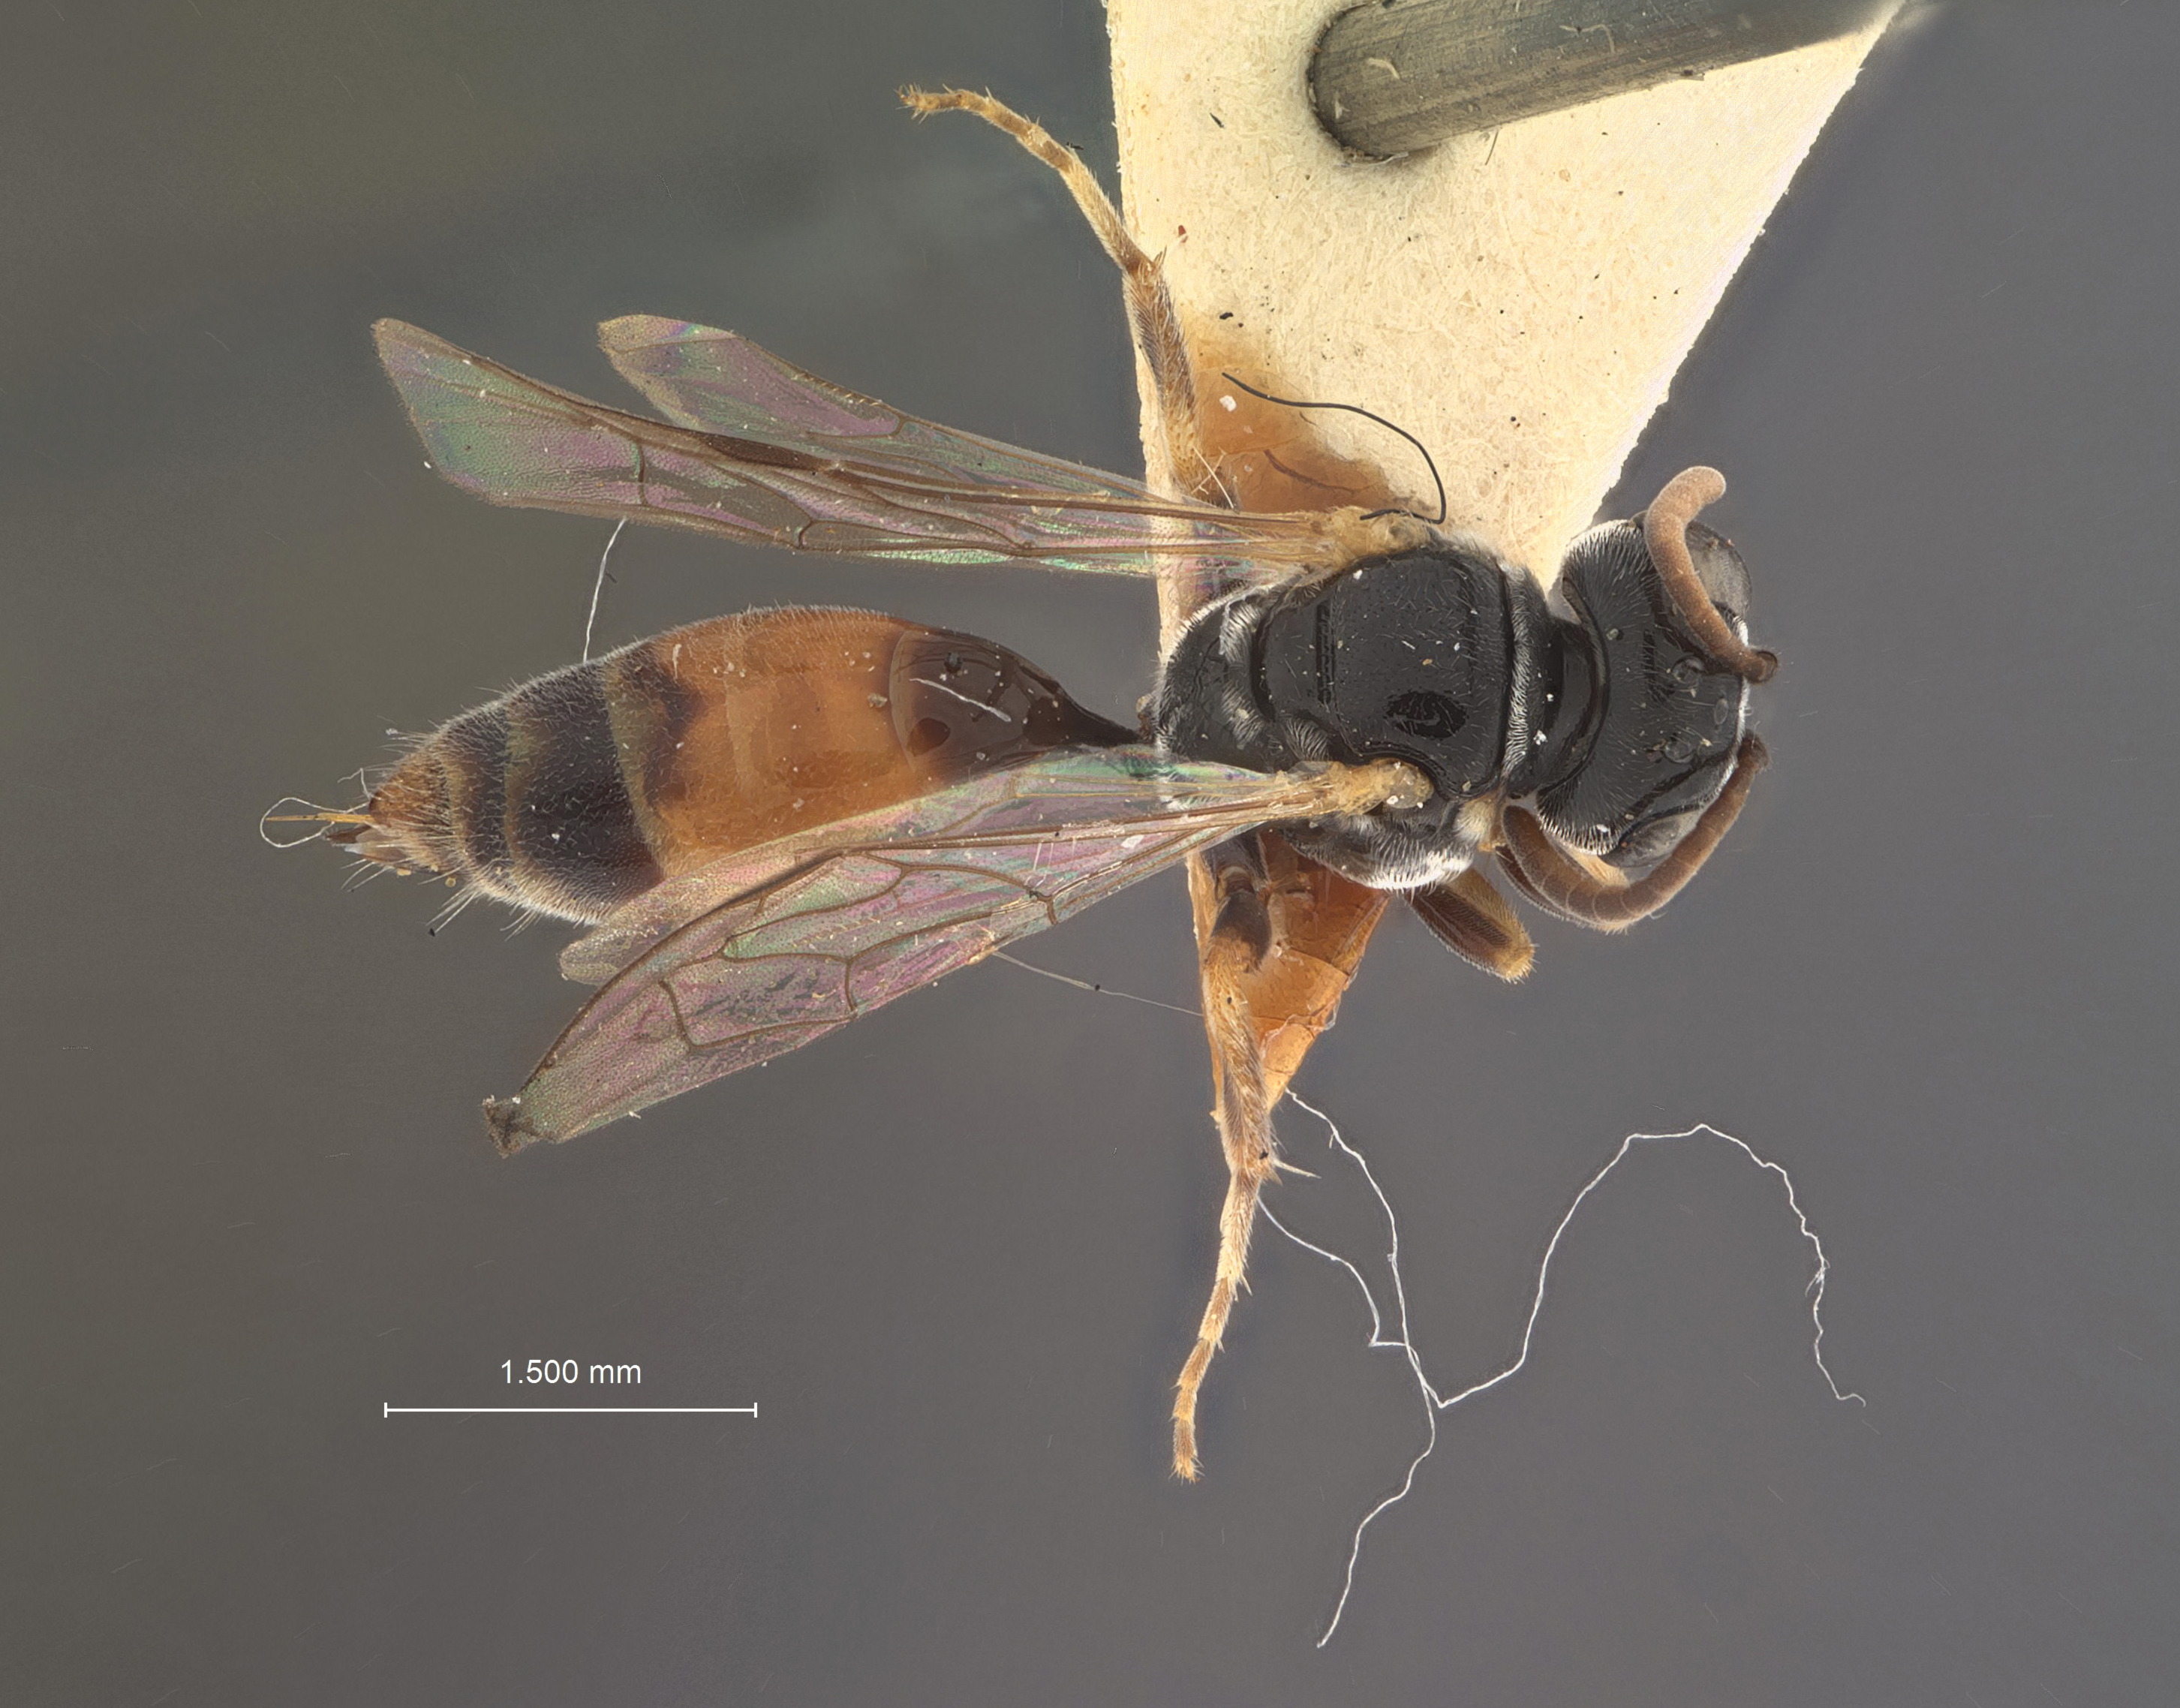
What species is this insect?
Psenulus townsendi
